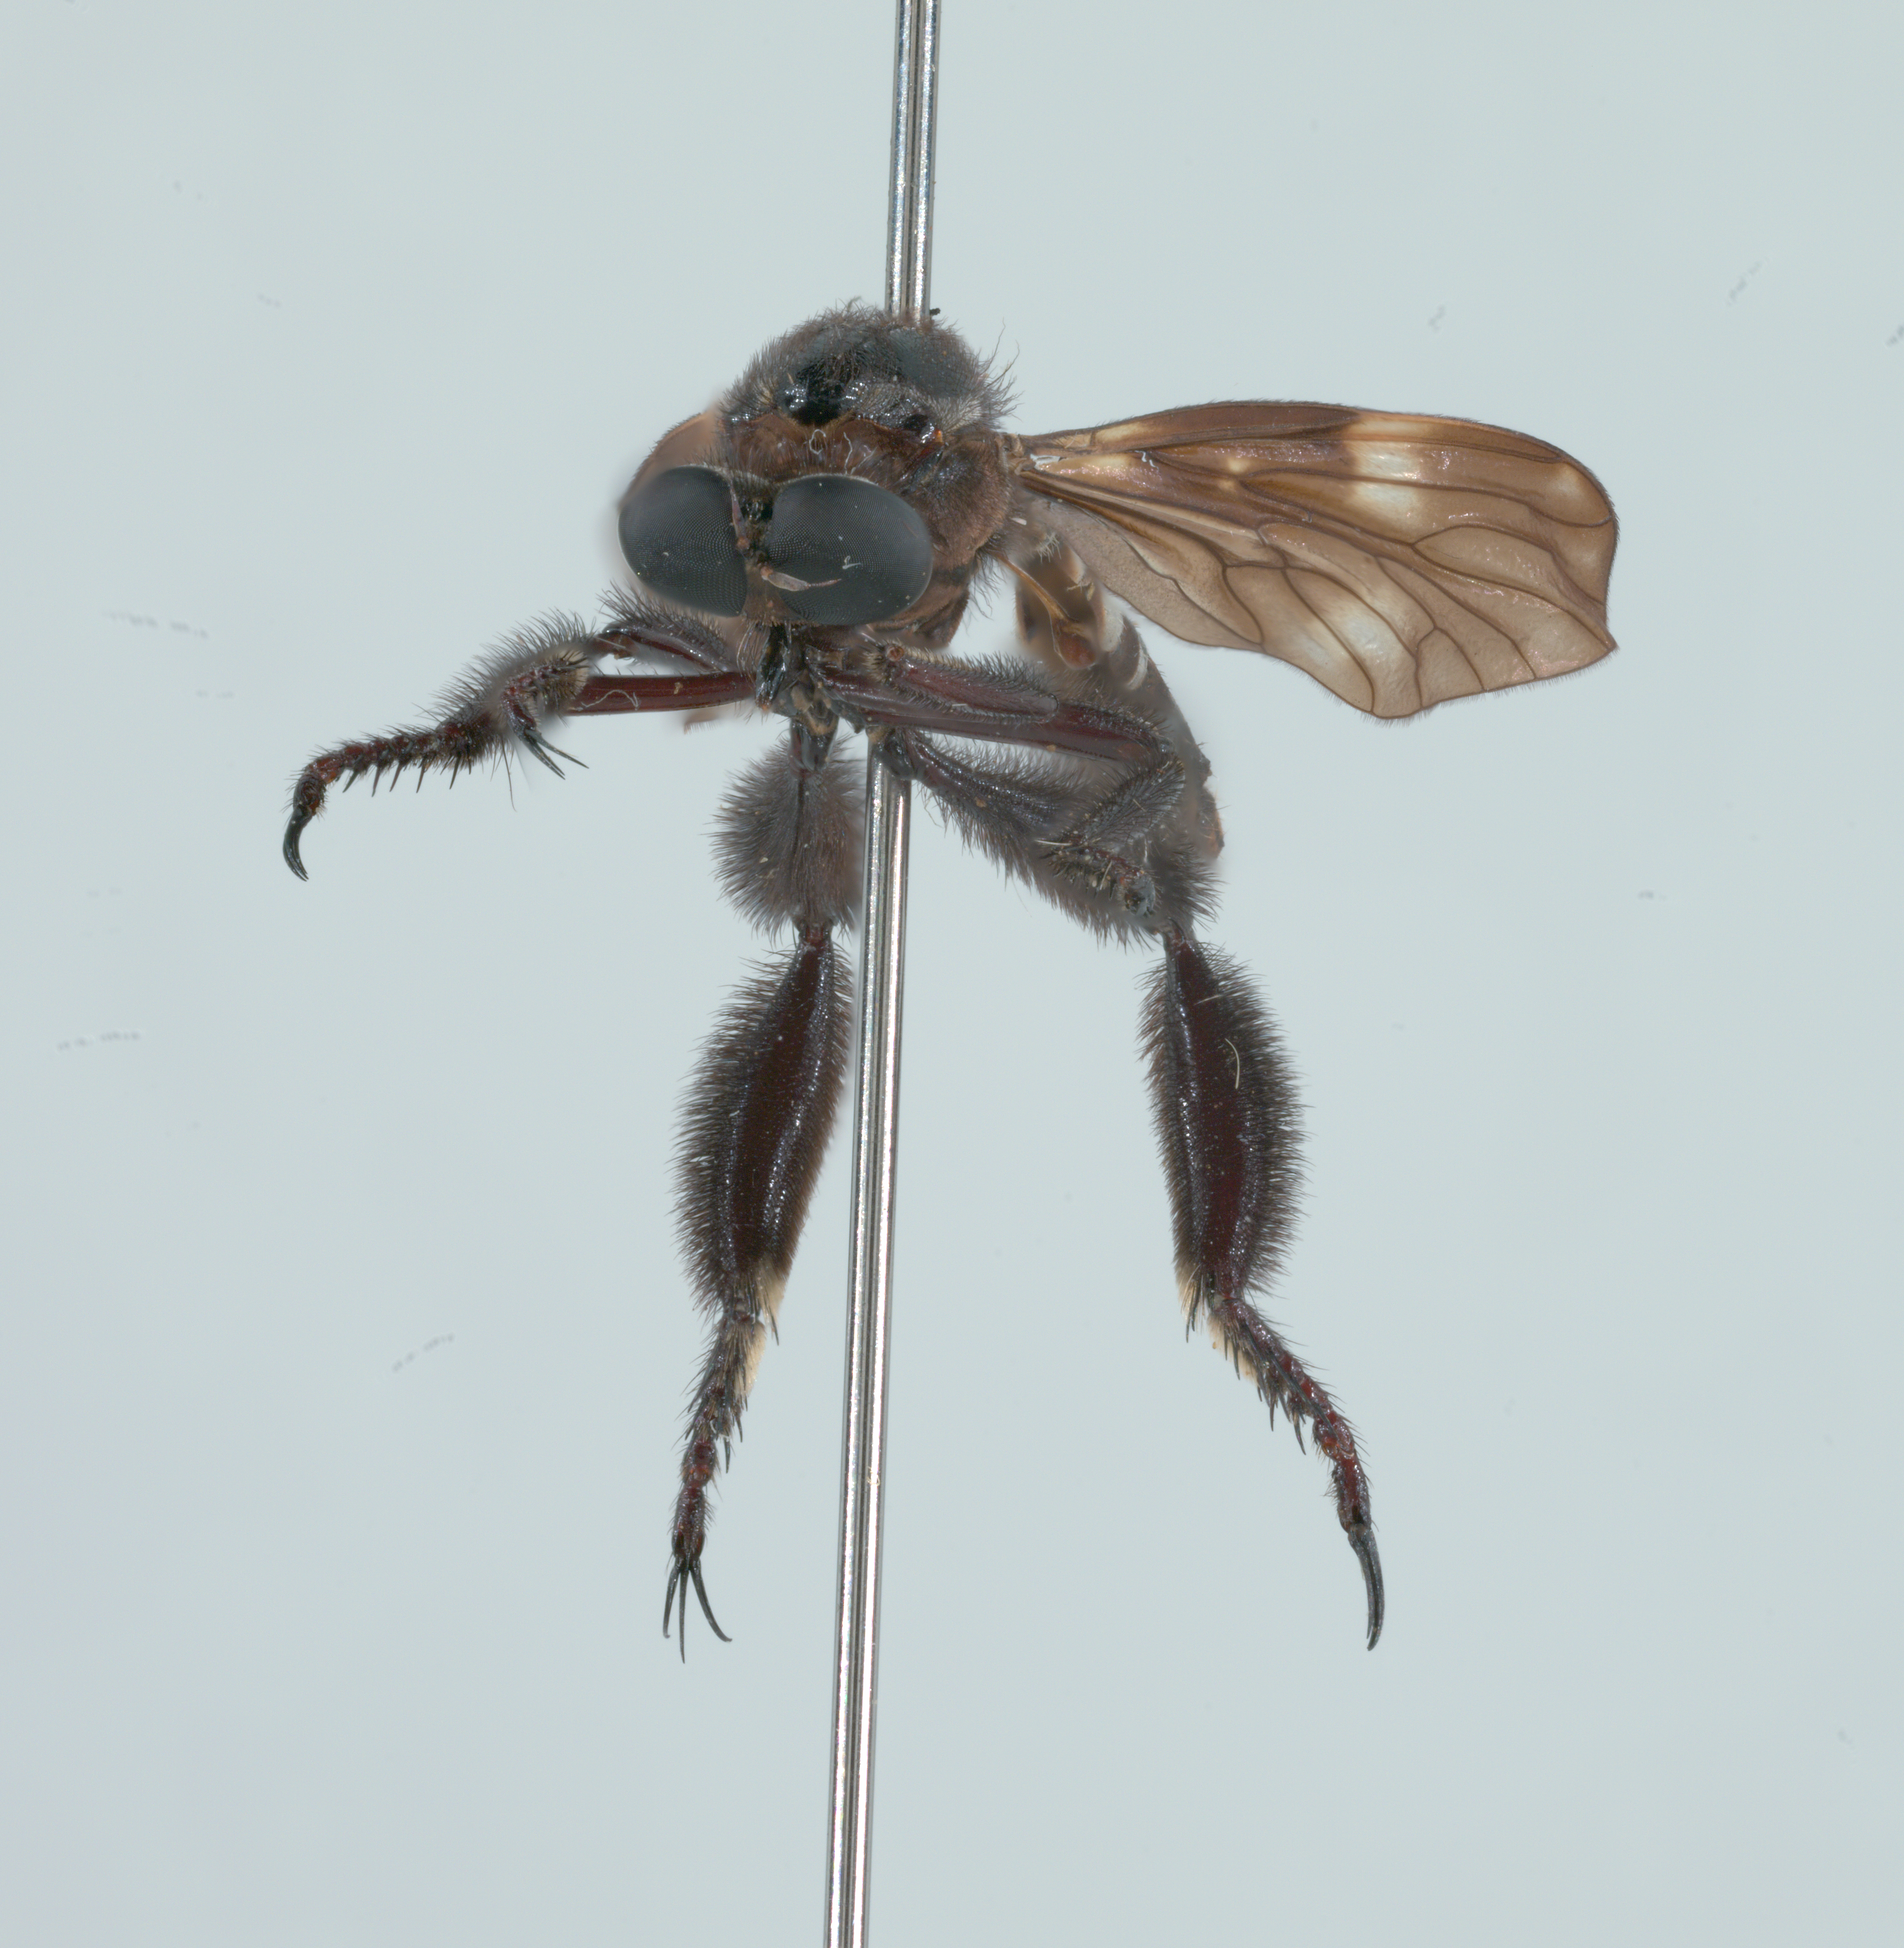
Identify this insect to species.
Lasiocnemus lugens
